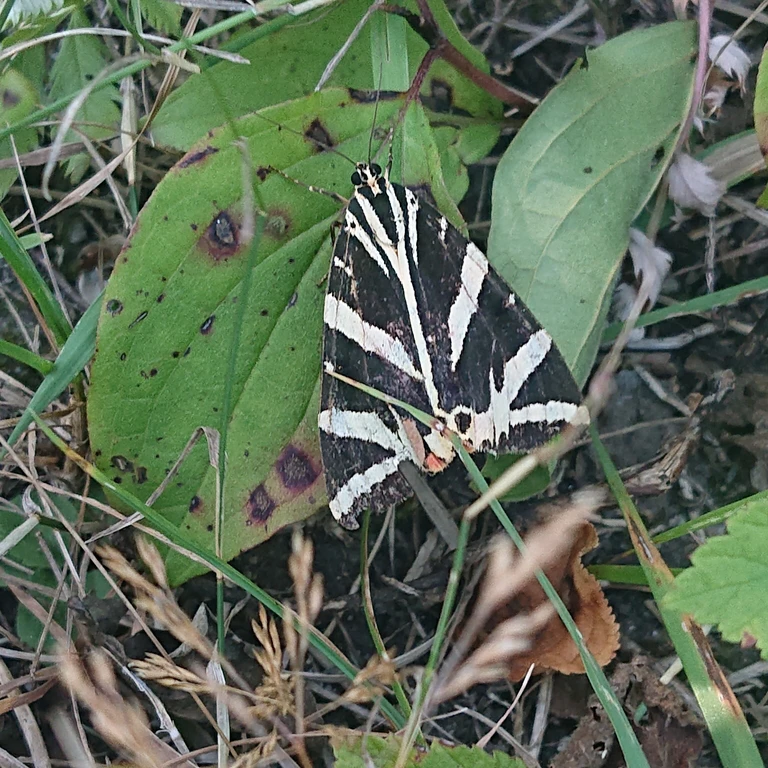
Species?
Euplagia quadripunctaria
